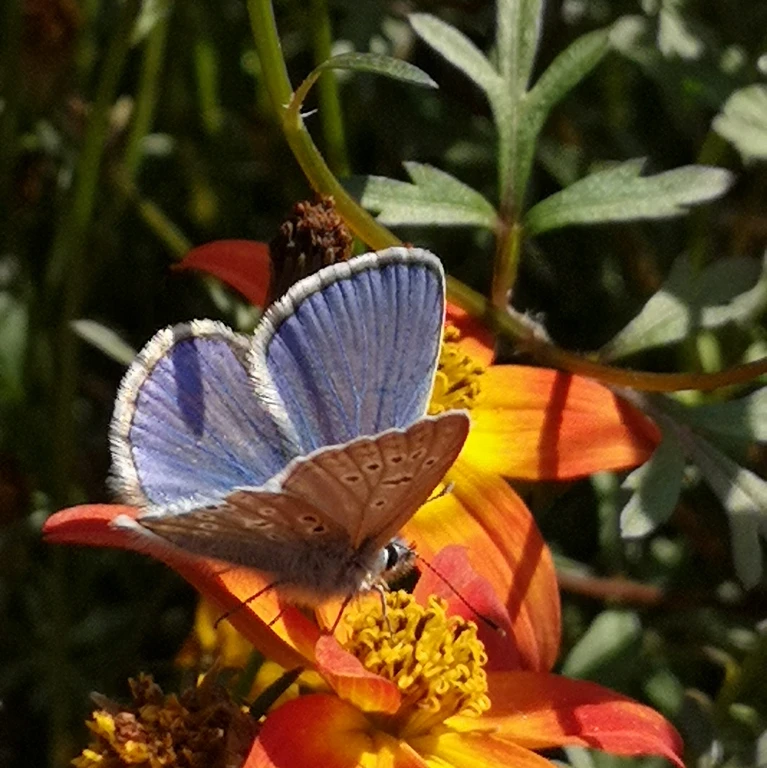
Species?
Polyommatus icarus
